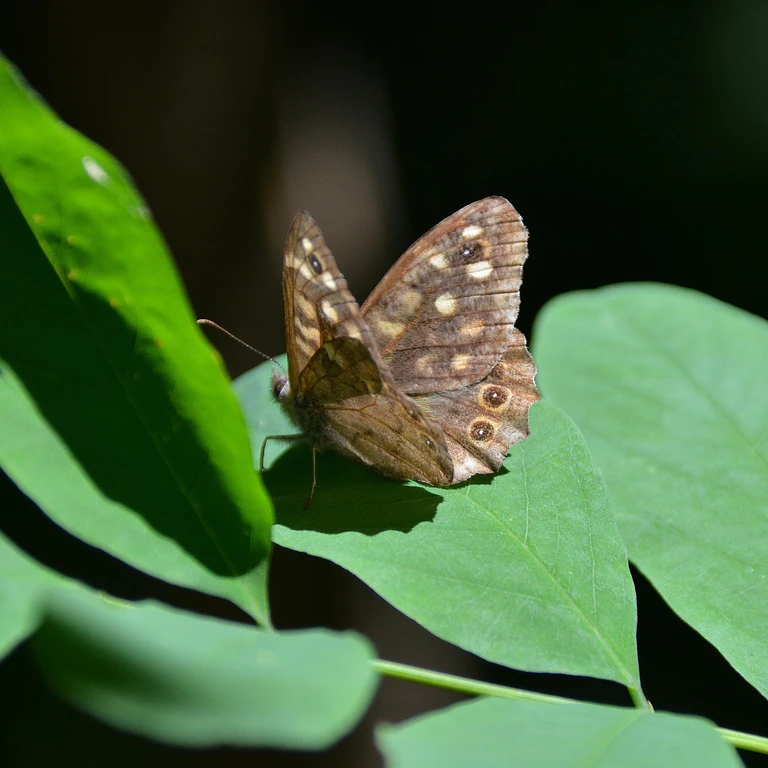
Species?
Pararge aegeria
